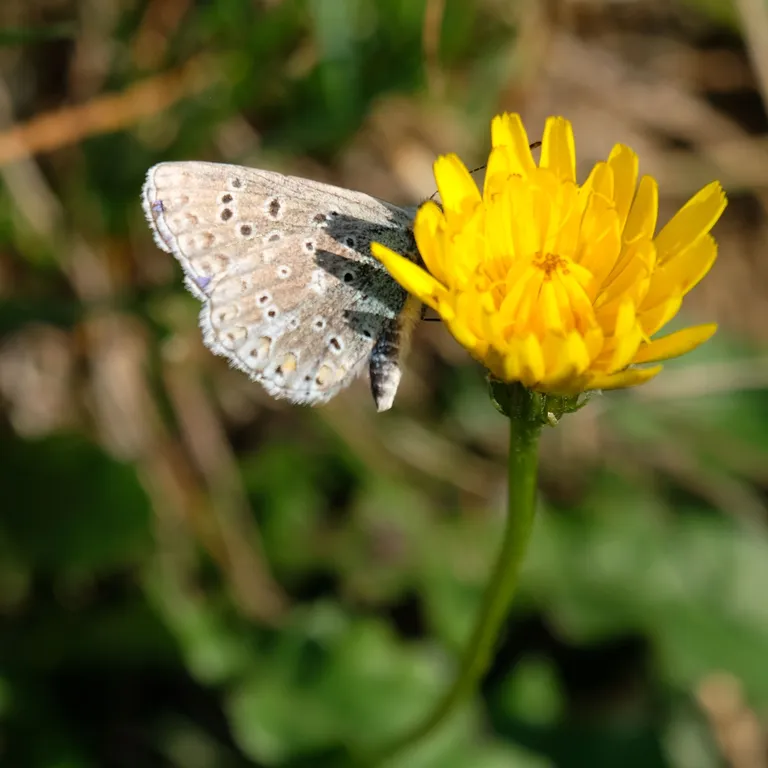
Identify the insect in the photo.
Polyommatus icarus
